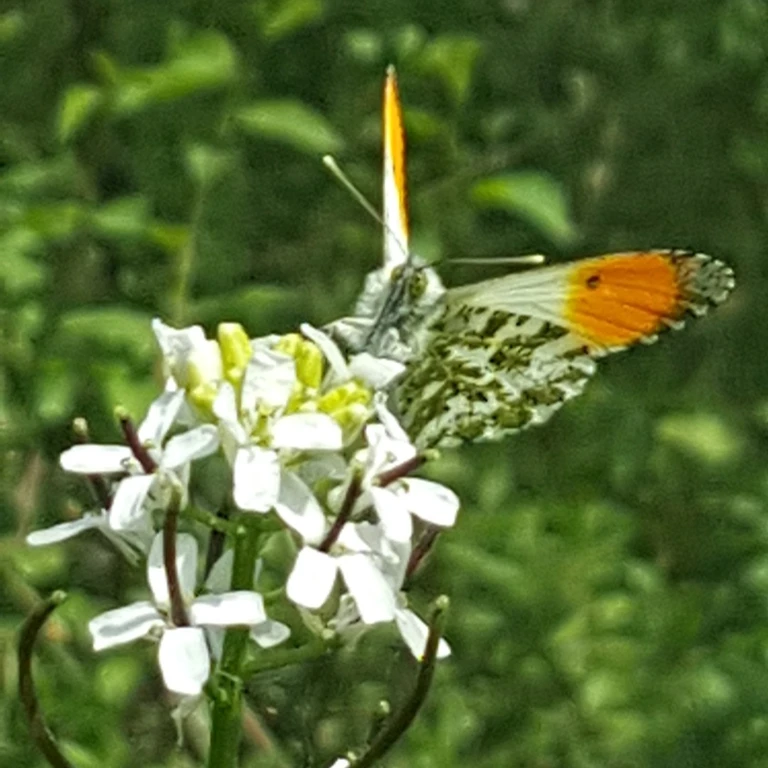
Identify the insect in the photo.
Anthocharis cardamines
